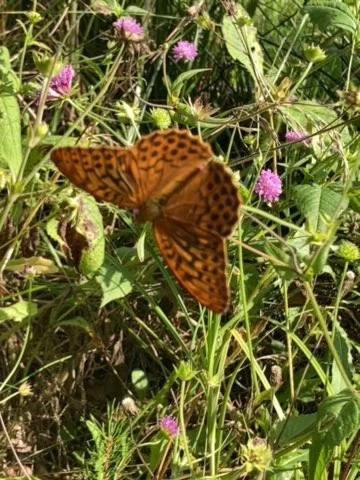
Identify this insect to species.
Argynnis paphia
